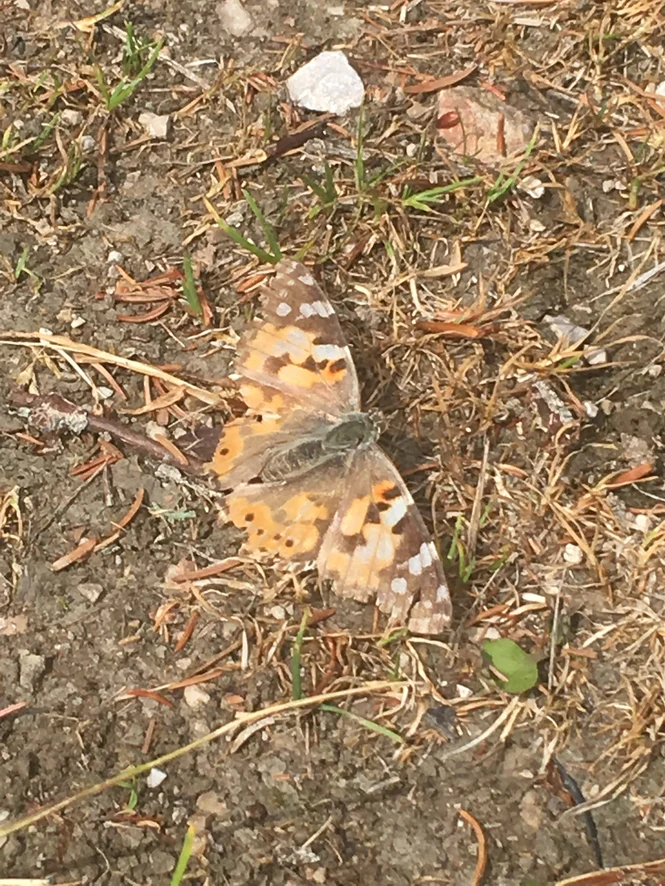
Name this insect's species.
Vanessa cardui
